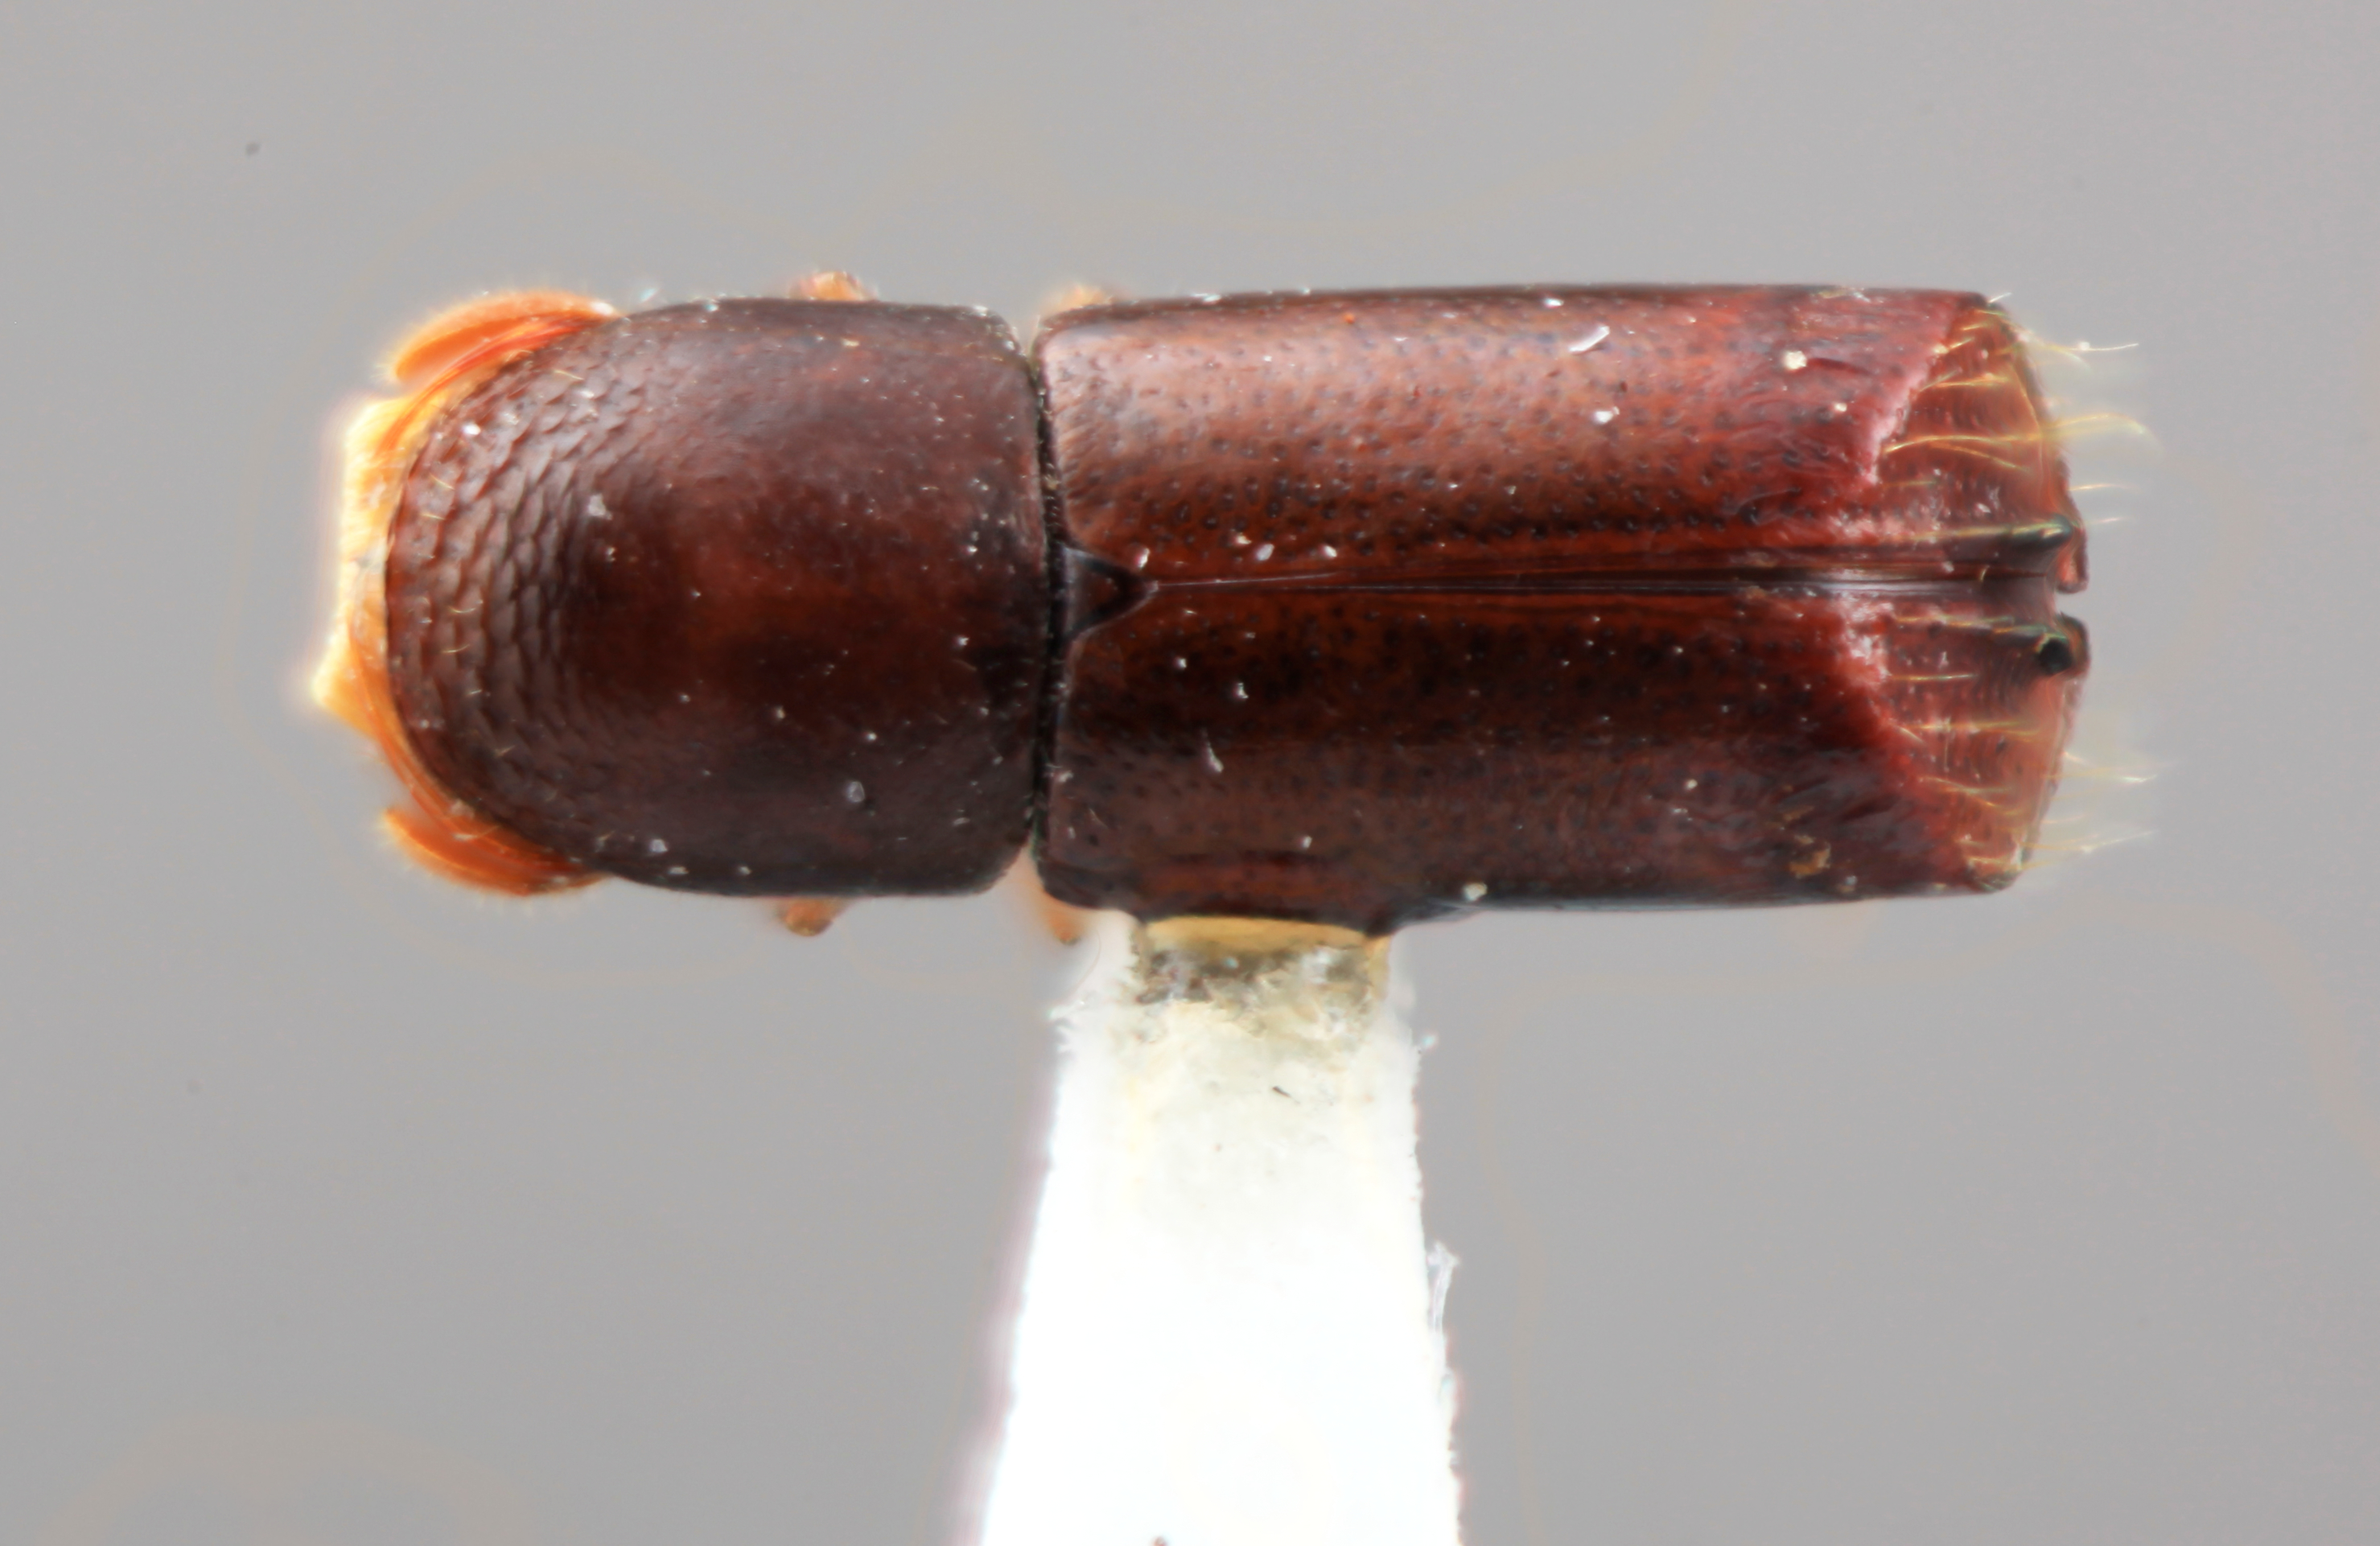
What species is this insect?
Corthylus additus
